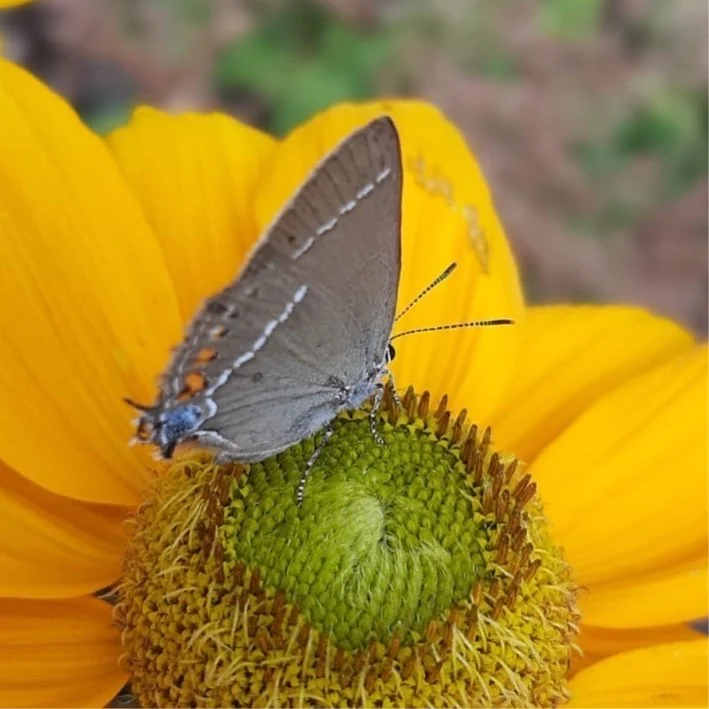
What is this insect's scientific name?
Satyrium spini (also Tuttiola spini)
